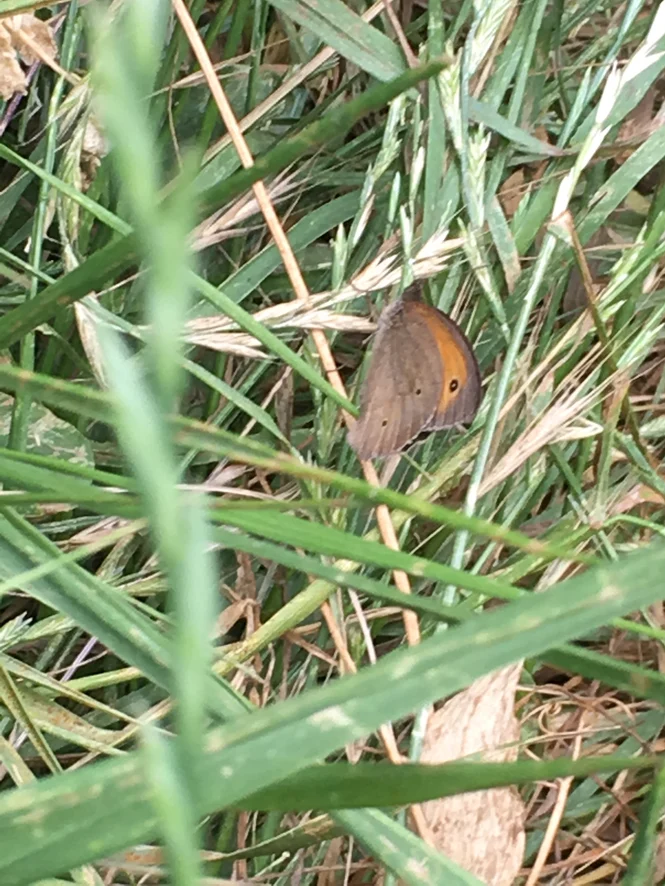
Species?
Maniola jurtina
